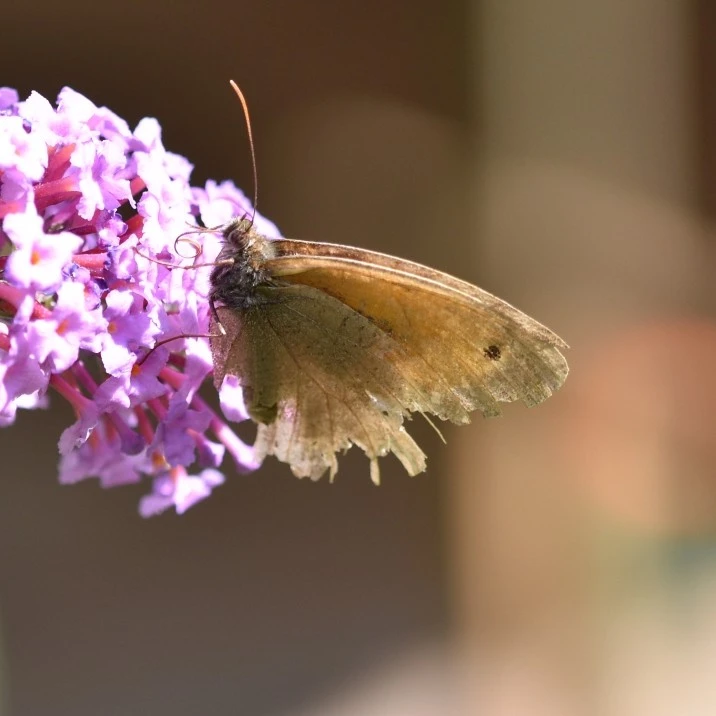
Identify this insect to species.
Maniola jurtina
